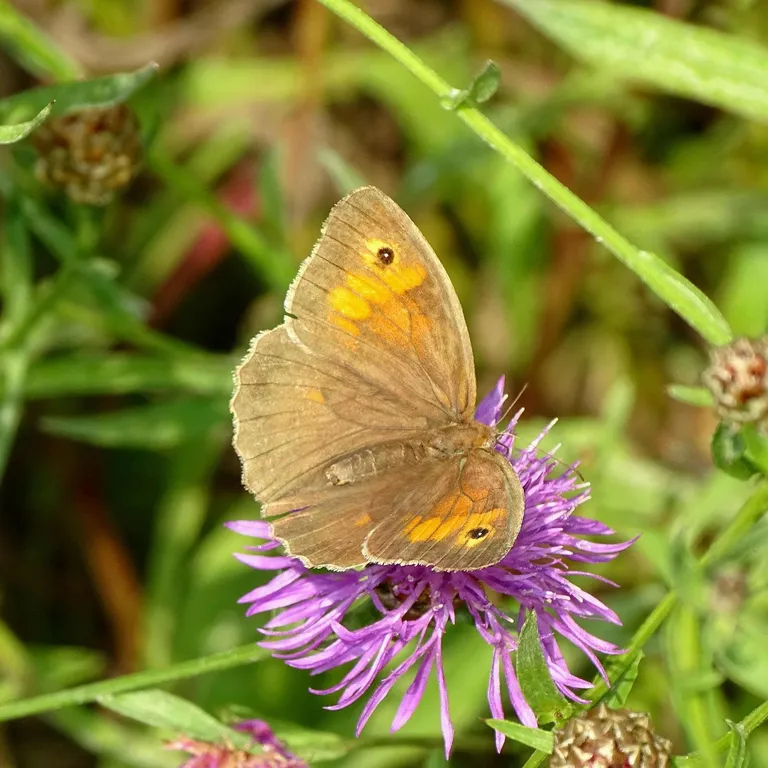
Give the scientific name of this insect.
Maniola jurtina
